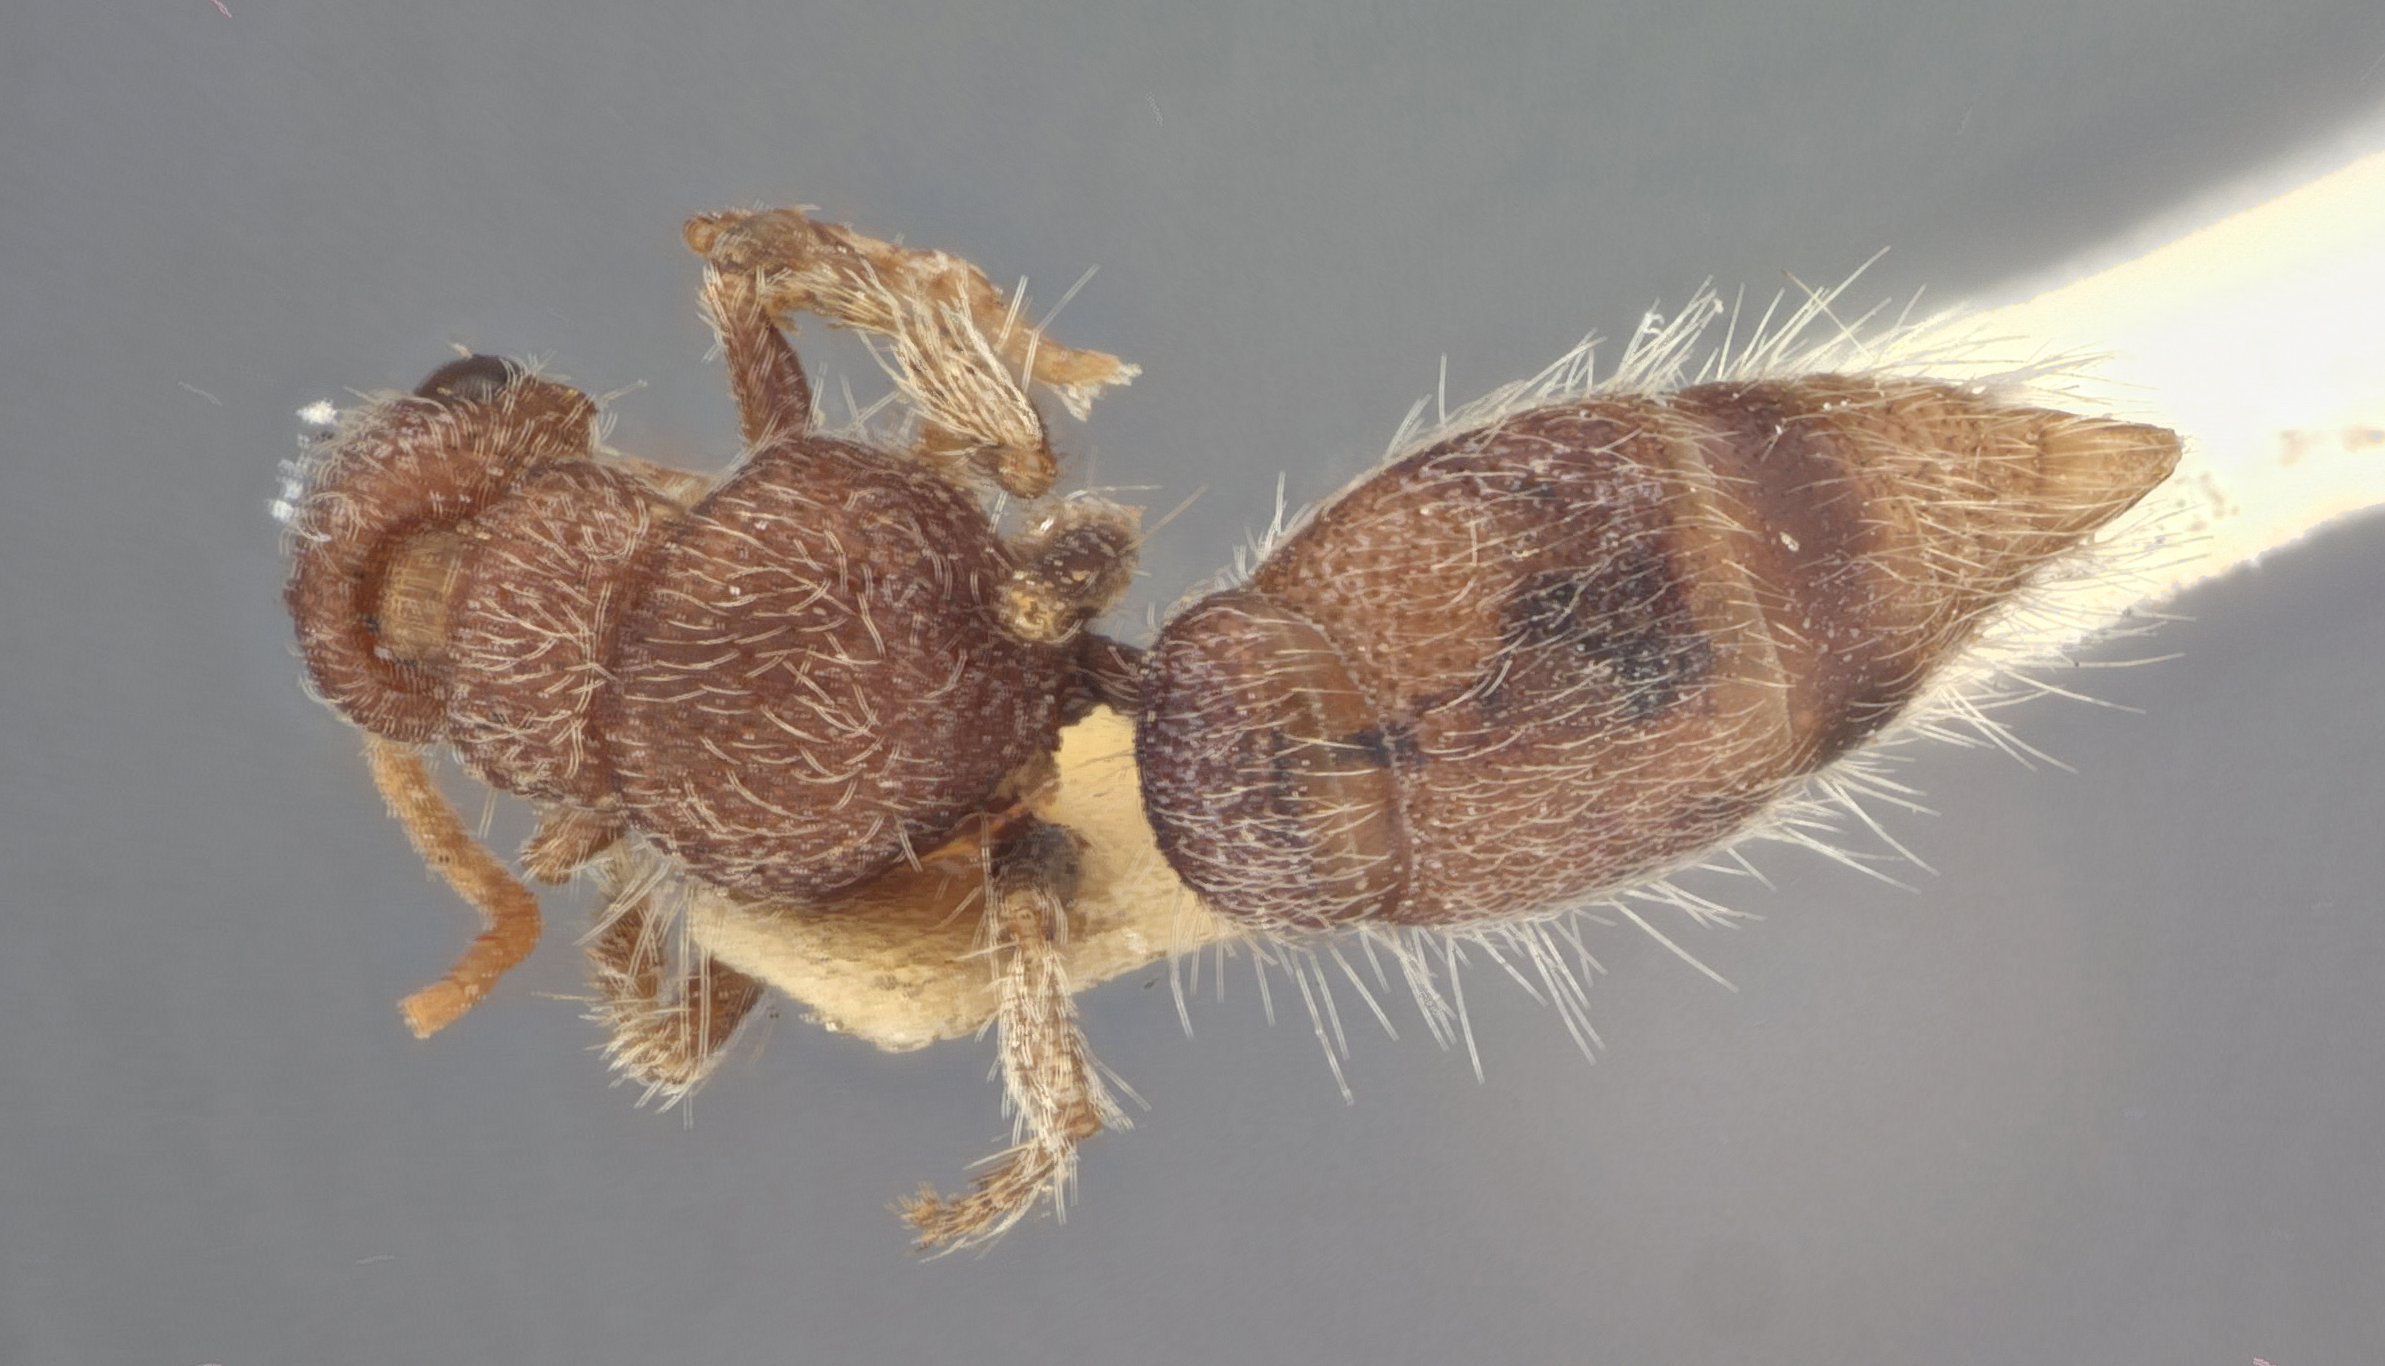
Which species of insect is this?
Chyphotes punctatus
